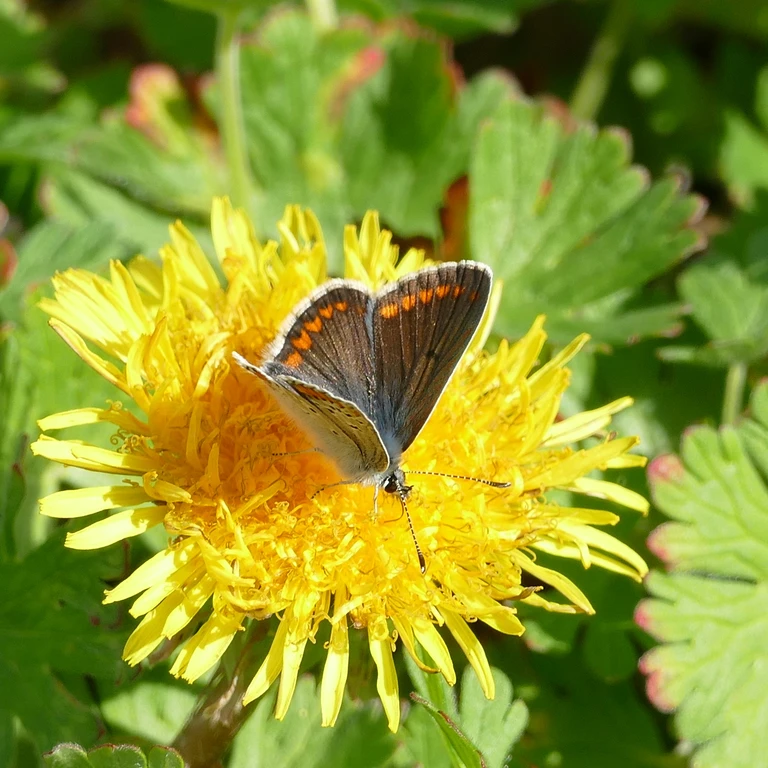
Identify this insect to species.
Aricia agestis/artaxerxes
